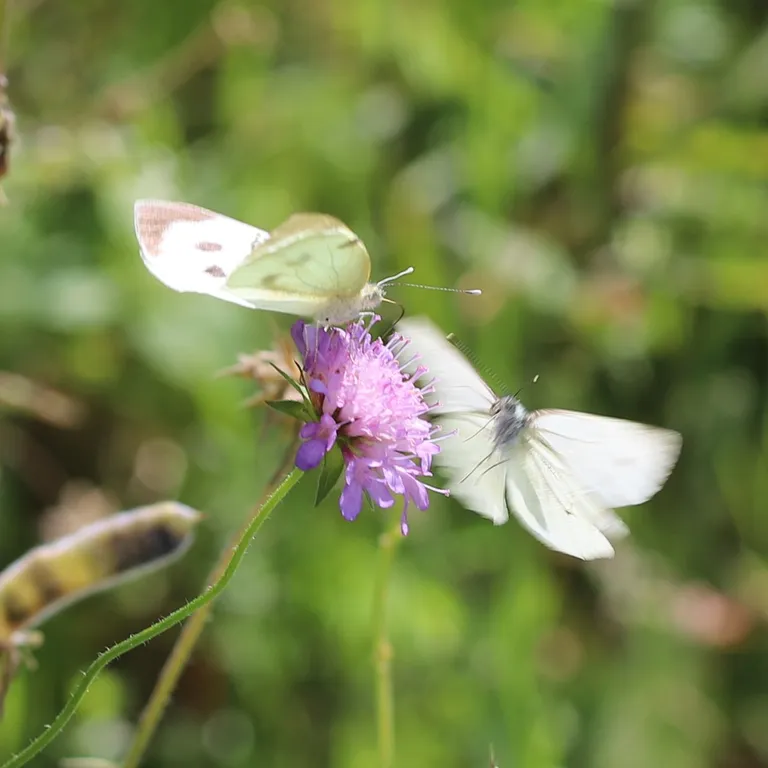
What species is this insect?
Pieris brassicae
